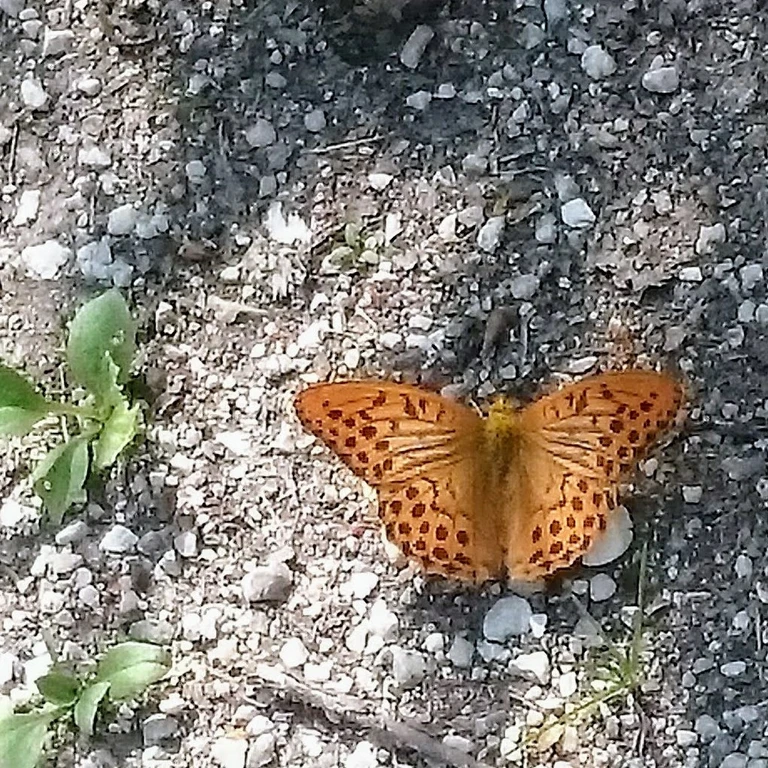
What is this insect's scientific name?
Argynnis paphia
